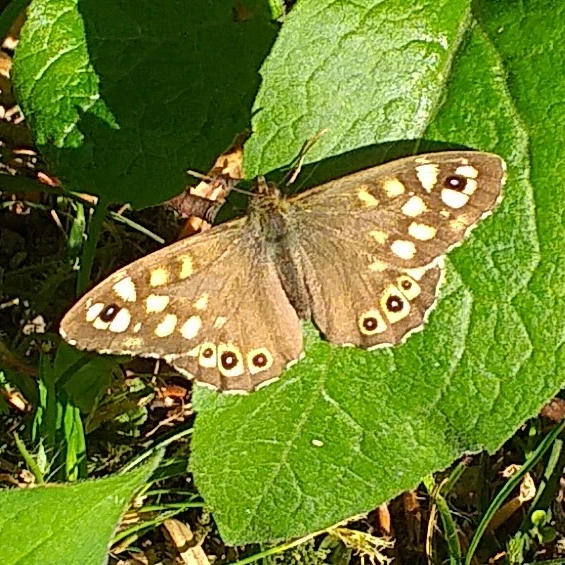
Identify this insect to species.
Pararge aegeria
